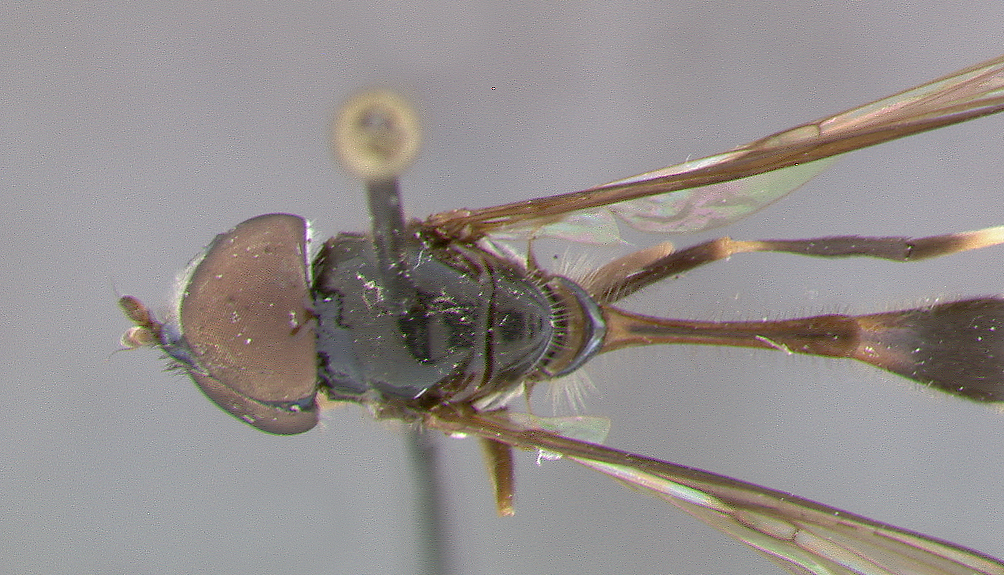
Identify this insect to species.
Baccha balboa
